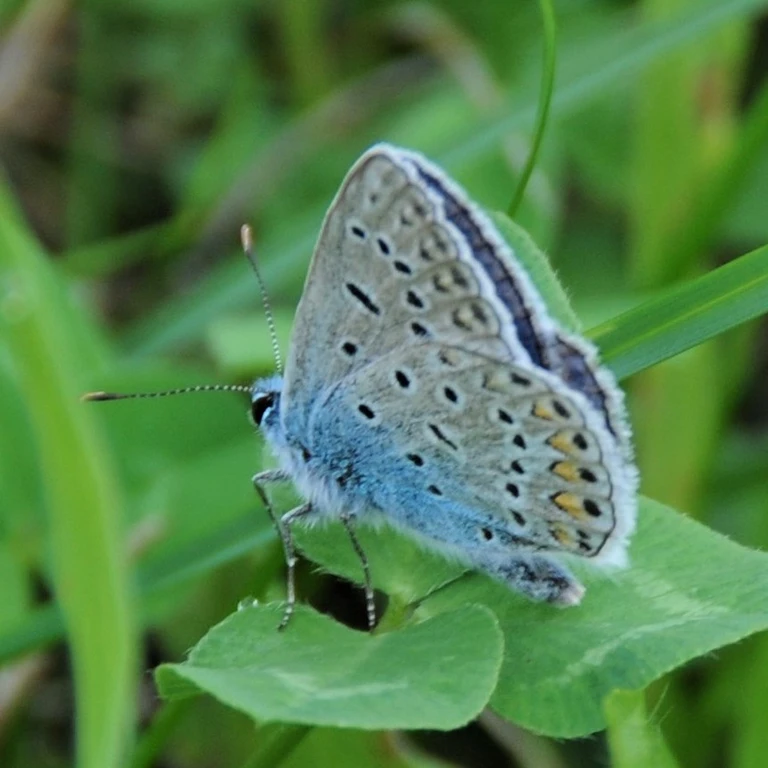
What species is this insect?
Polyommatus icarus
